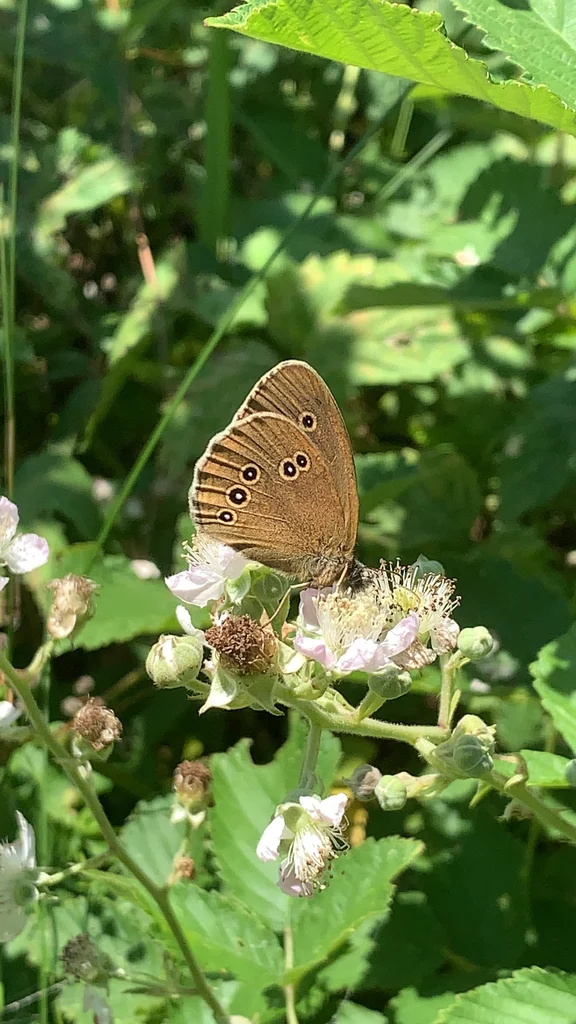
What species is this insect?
Aphantopus hyperantus
